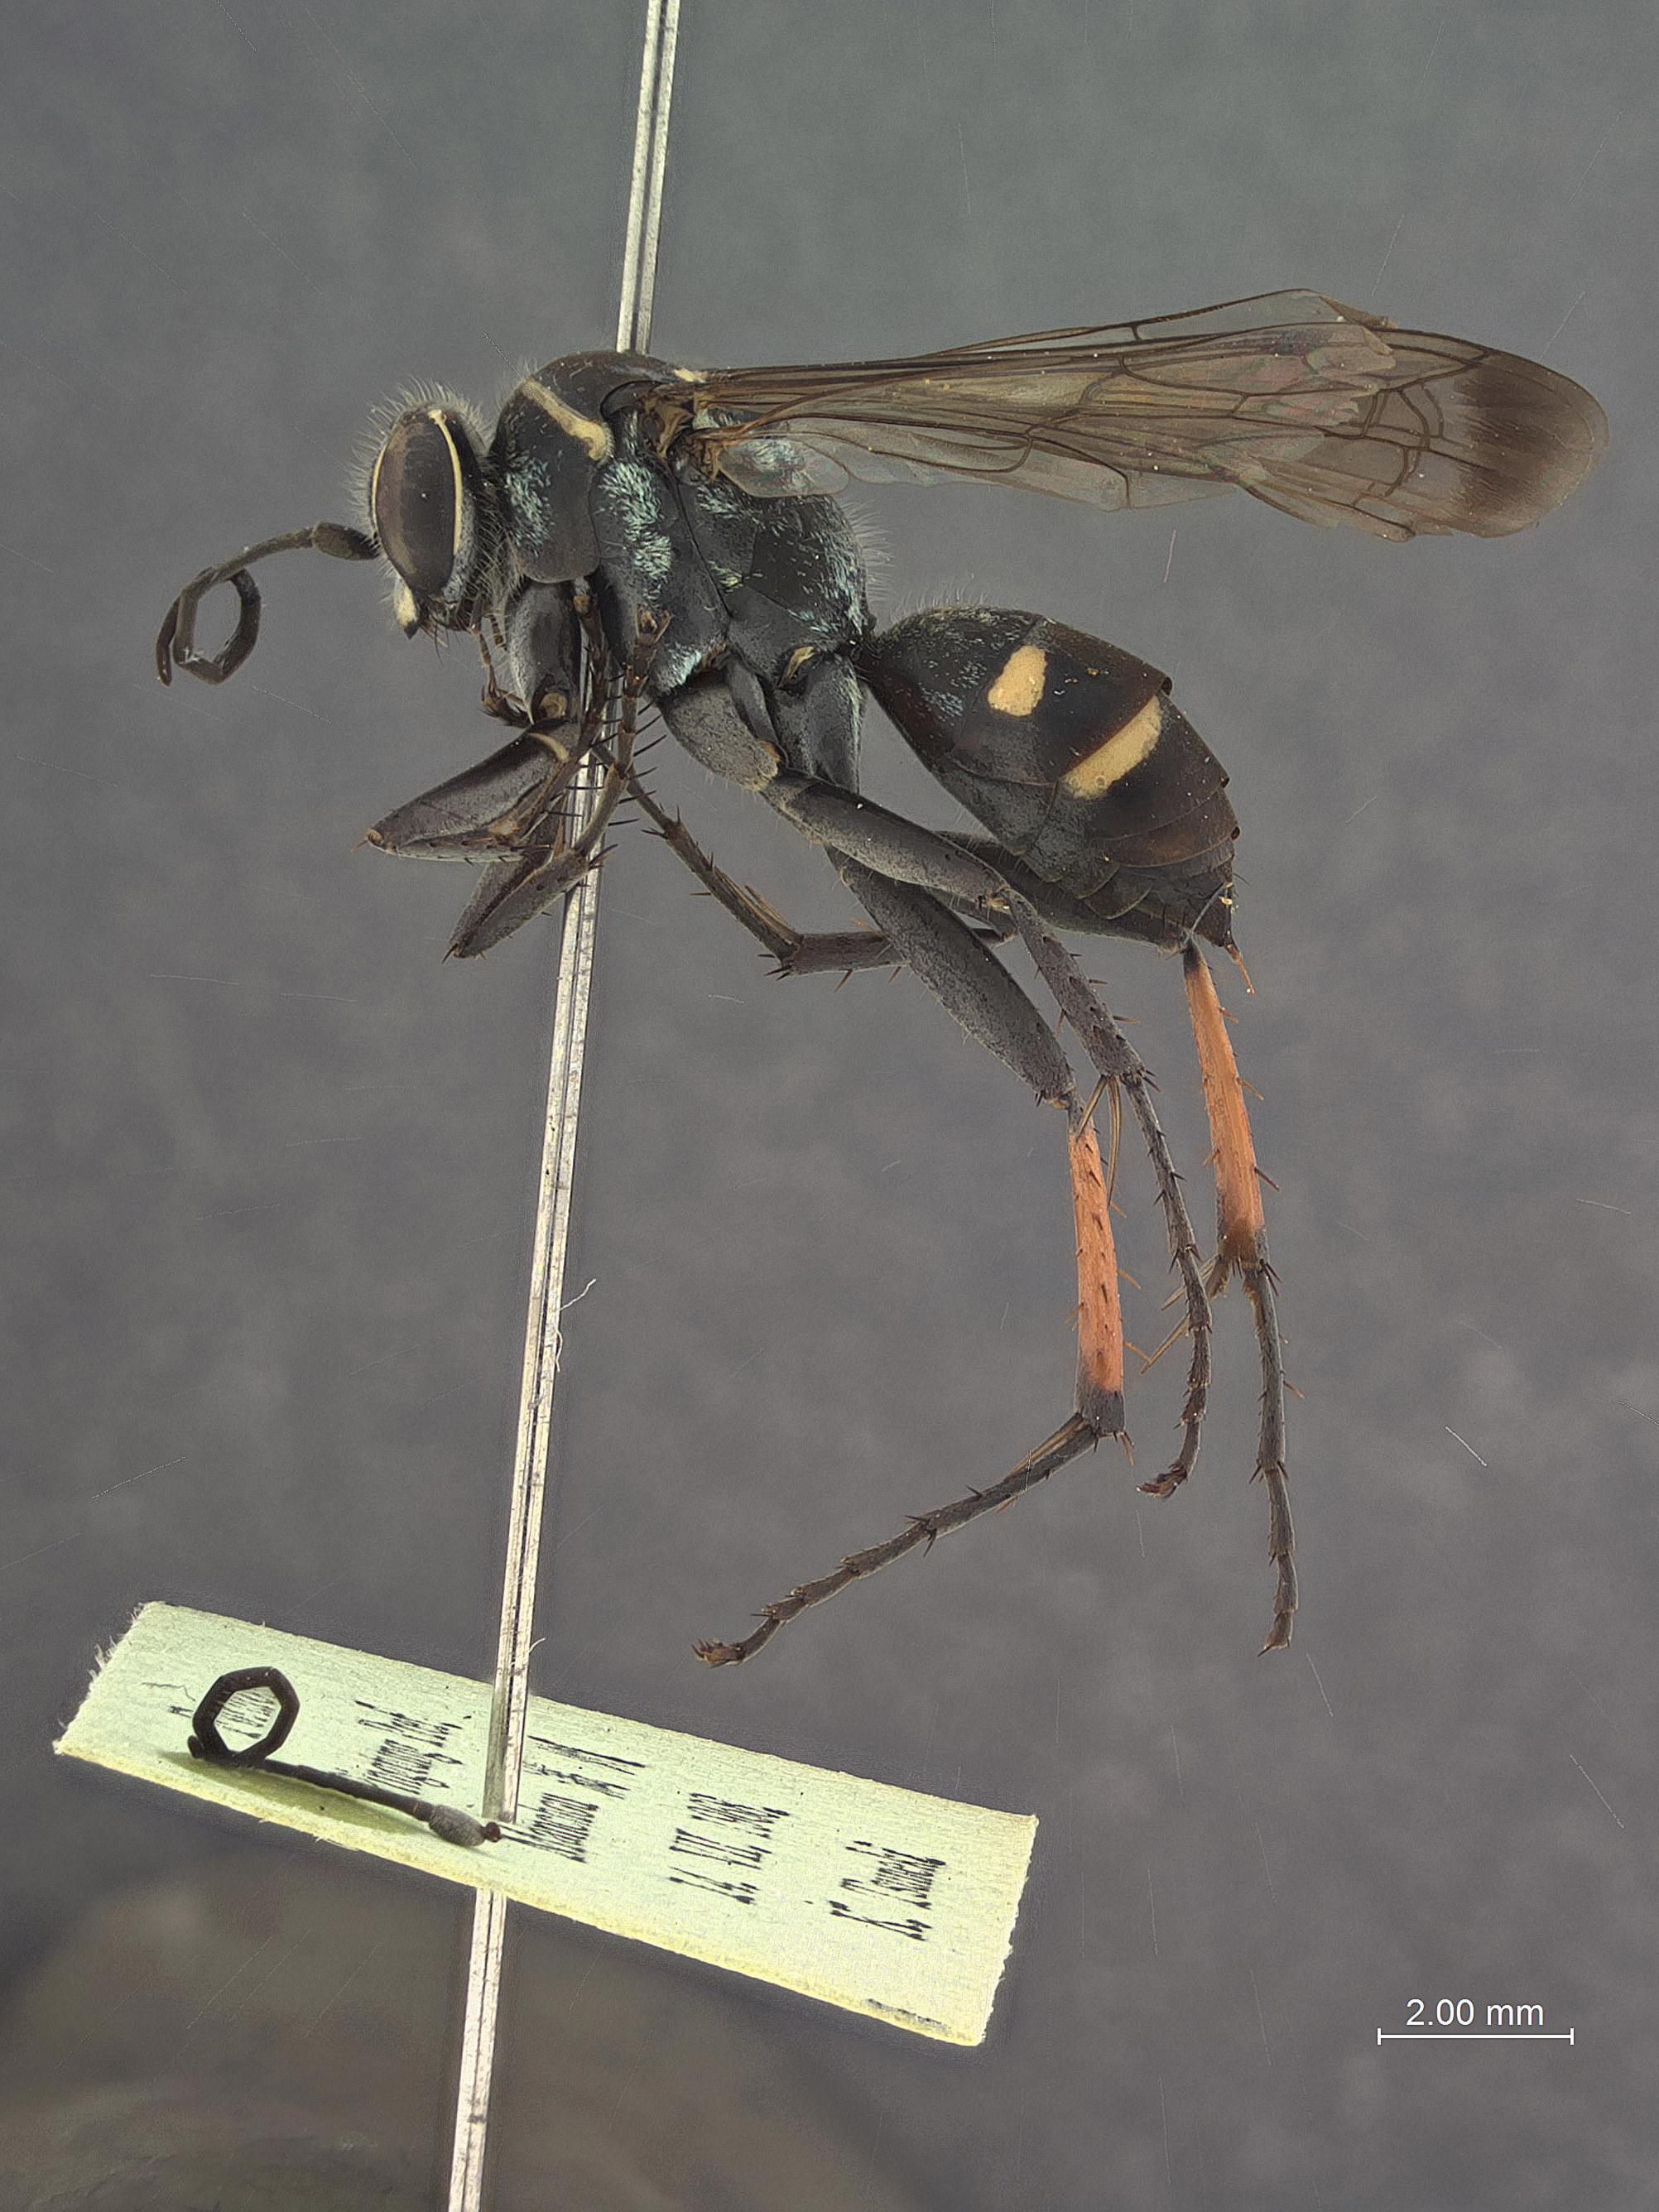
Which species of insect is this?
Episyron rufotibialis
